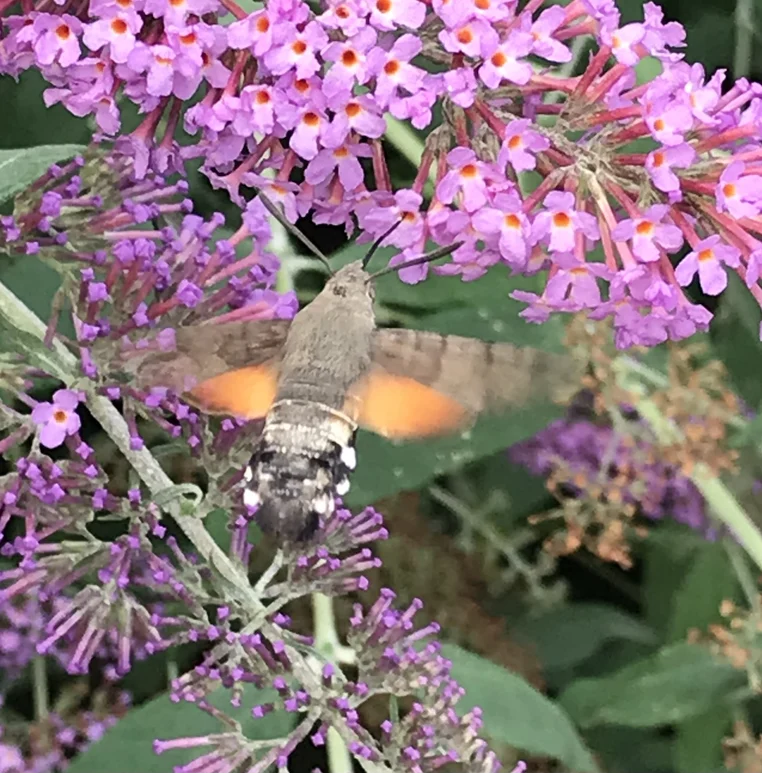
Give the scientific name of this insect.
Macroglossum stellatarum
